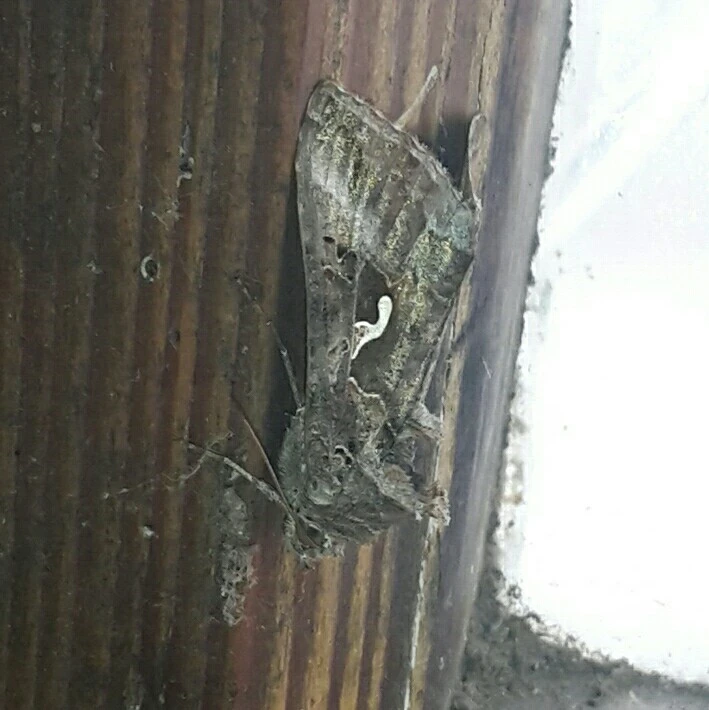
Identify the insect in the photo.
Autographa gamma
